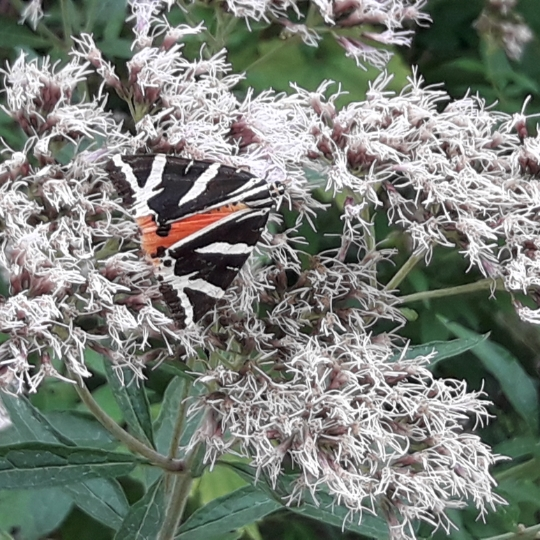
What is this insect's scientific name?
Euplagia quadripunctaria
